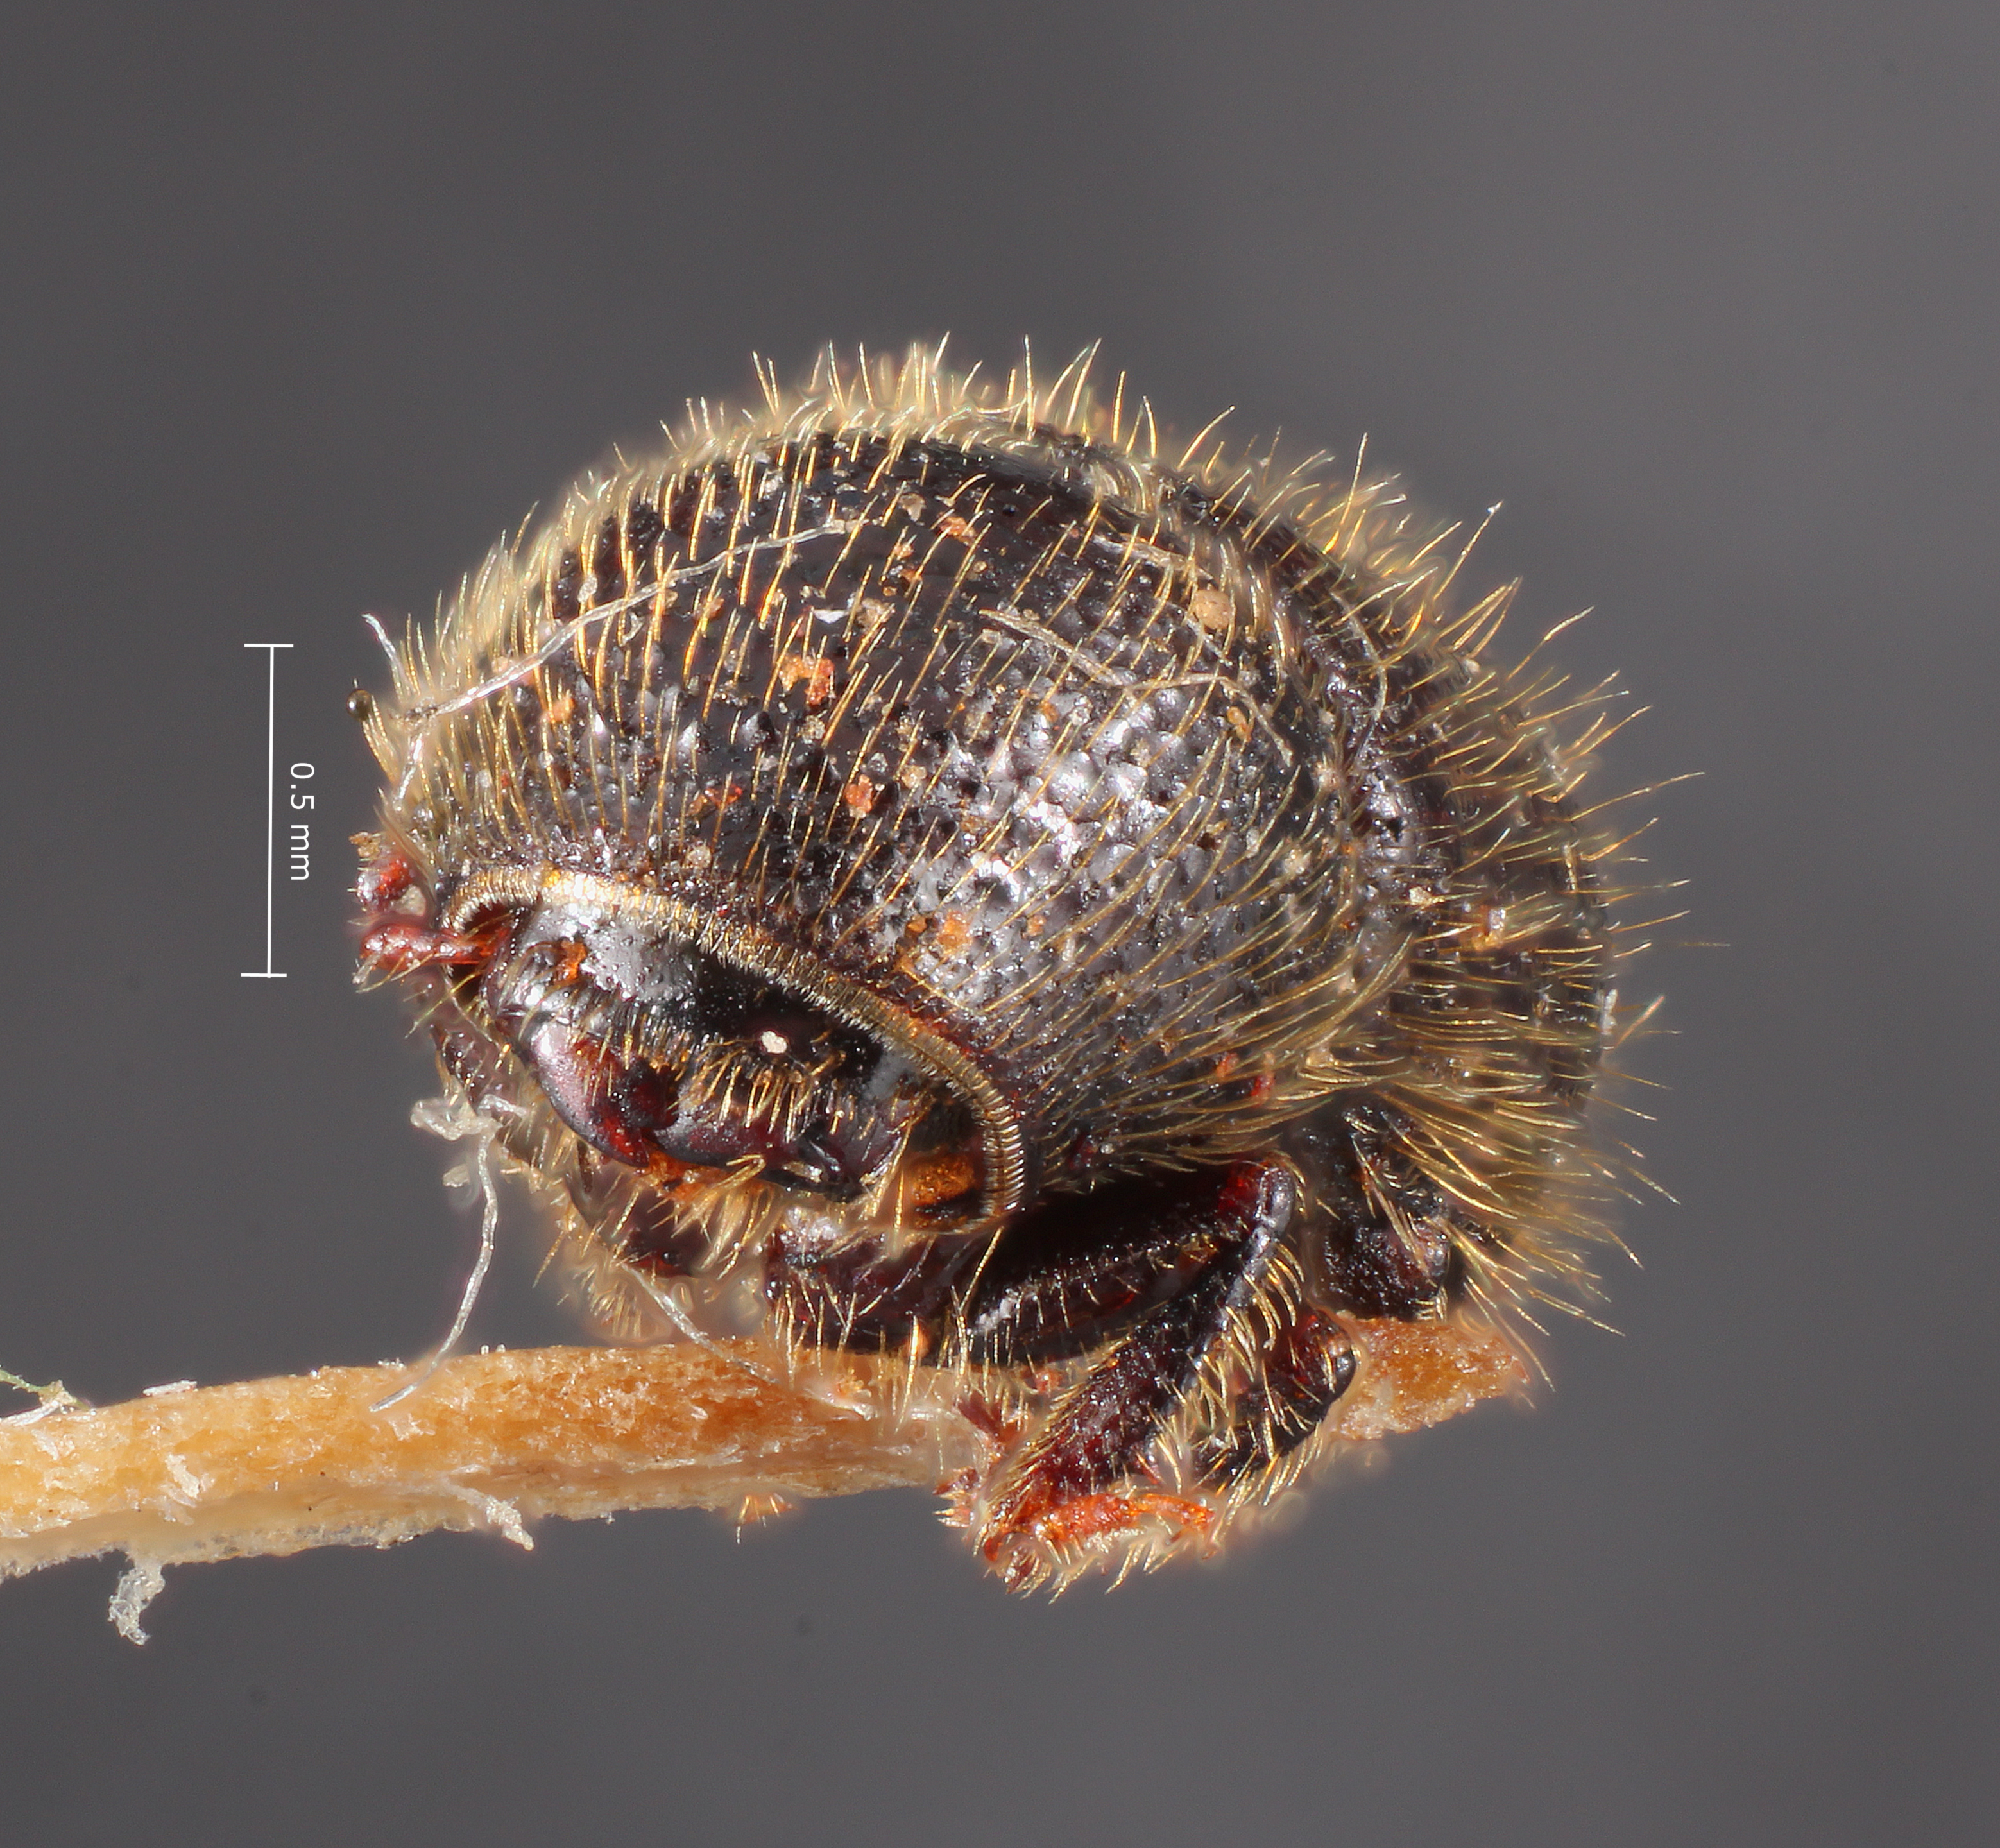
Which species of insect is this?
Conophthorus monticolae
